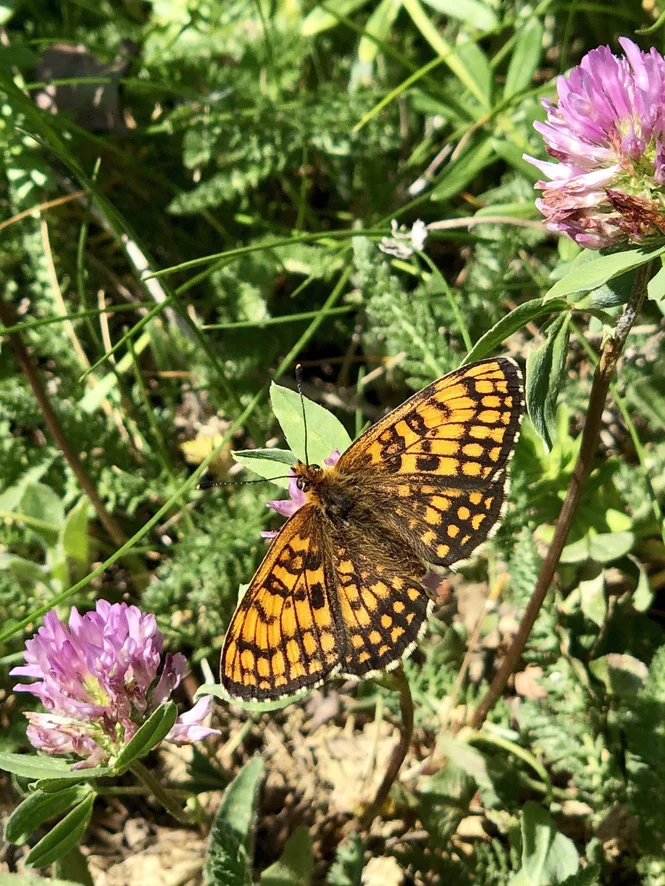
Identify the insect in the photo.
Melitaea athalia
